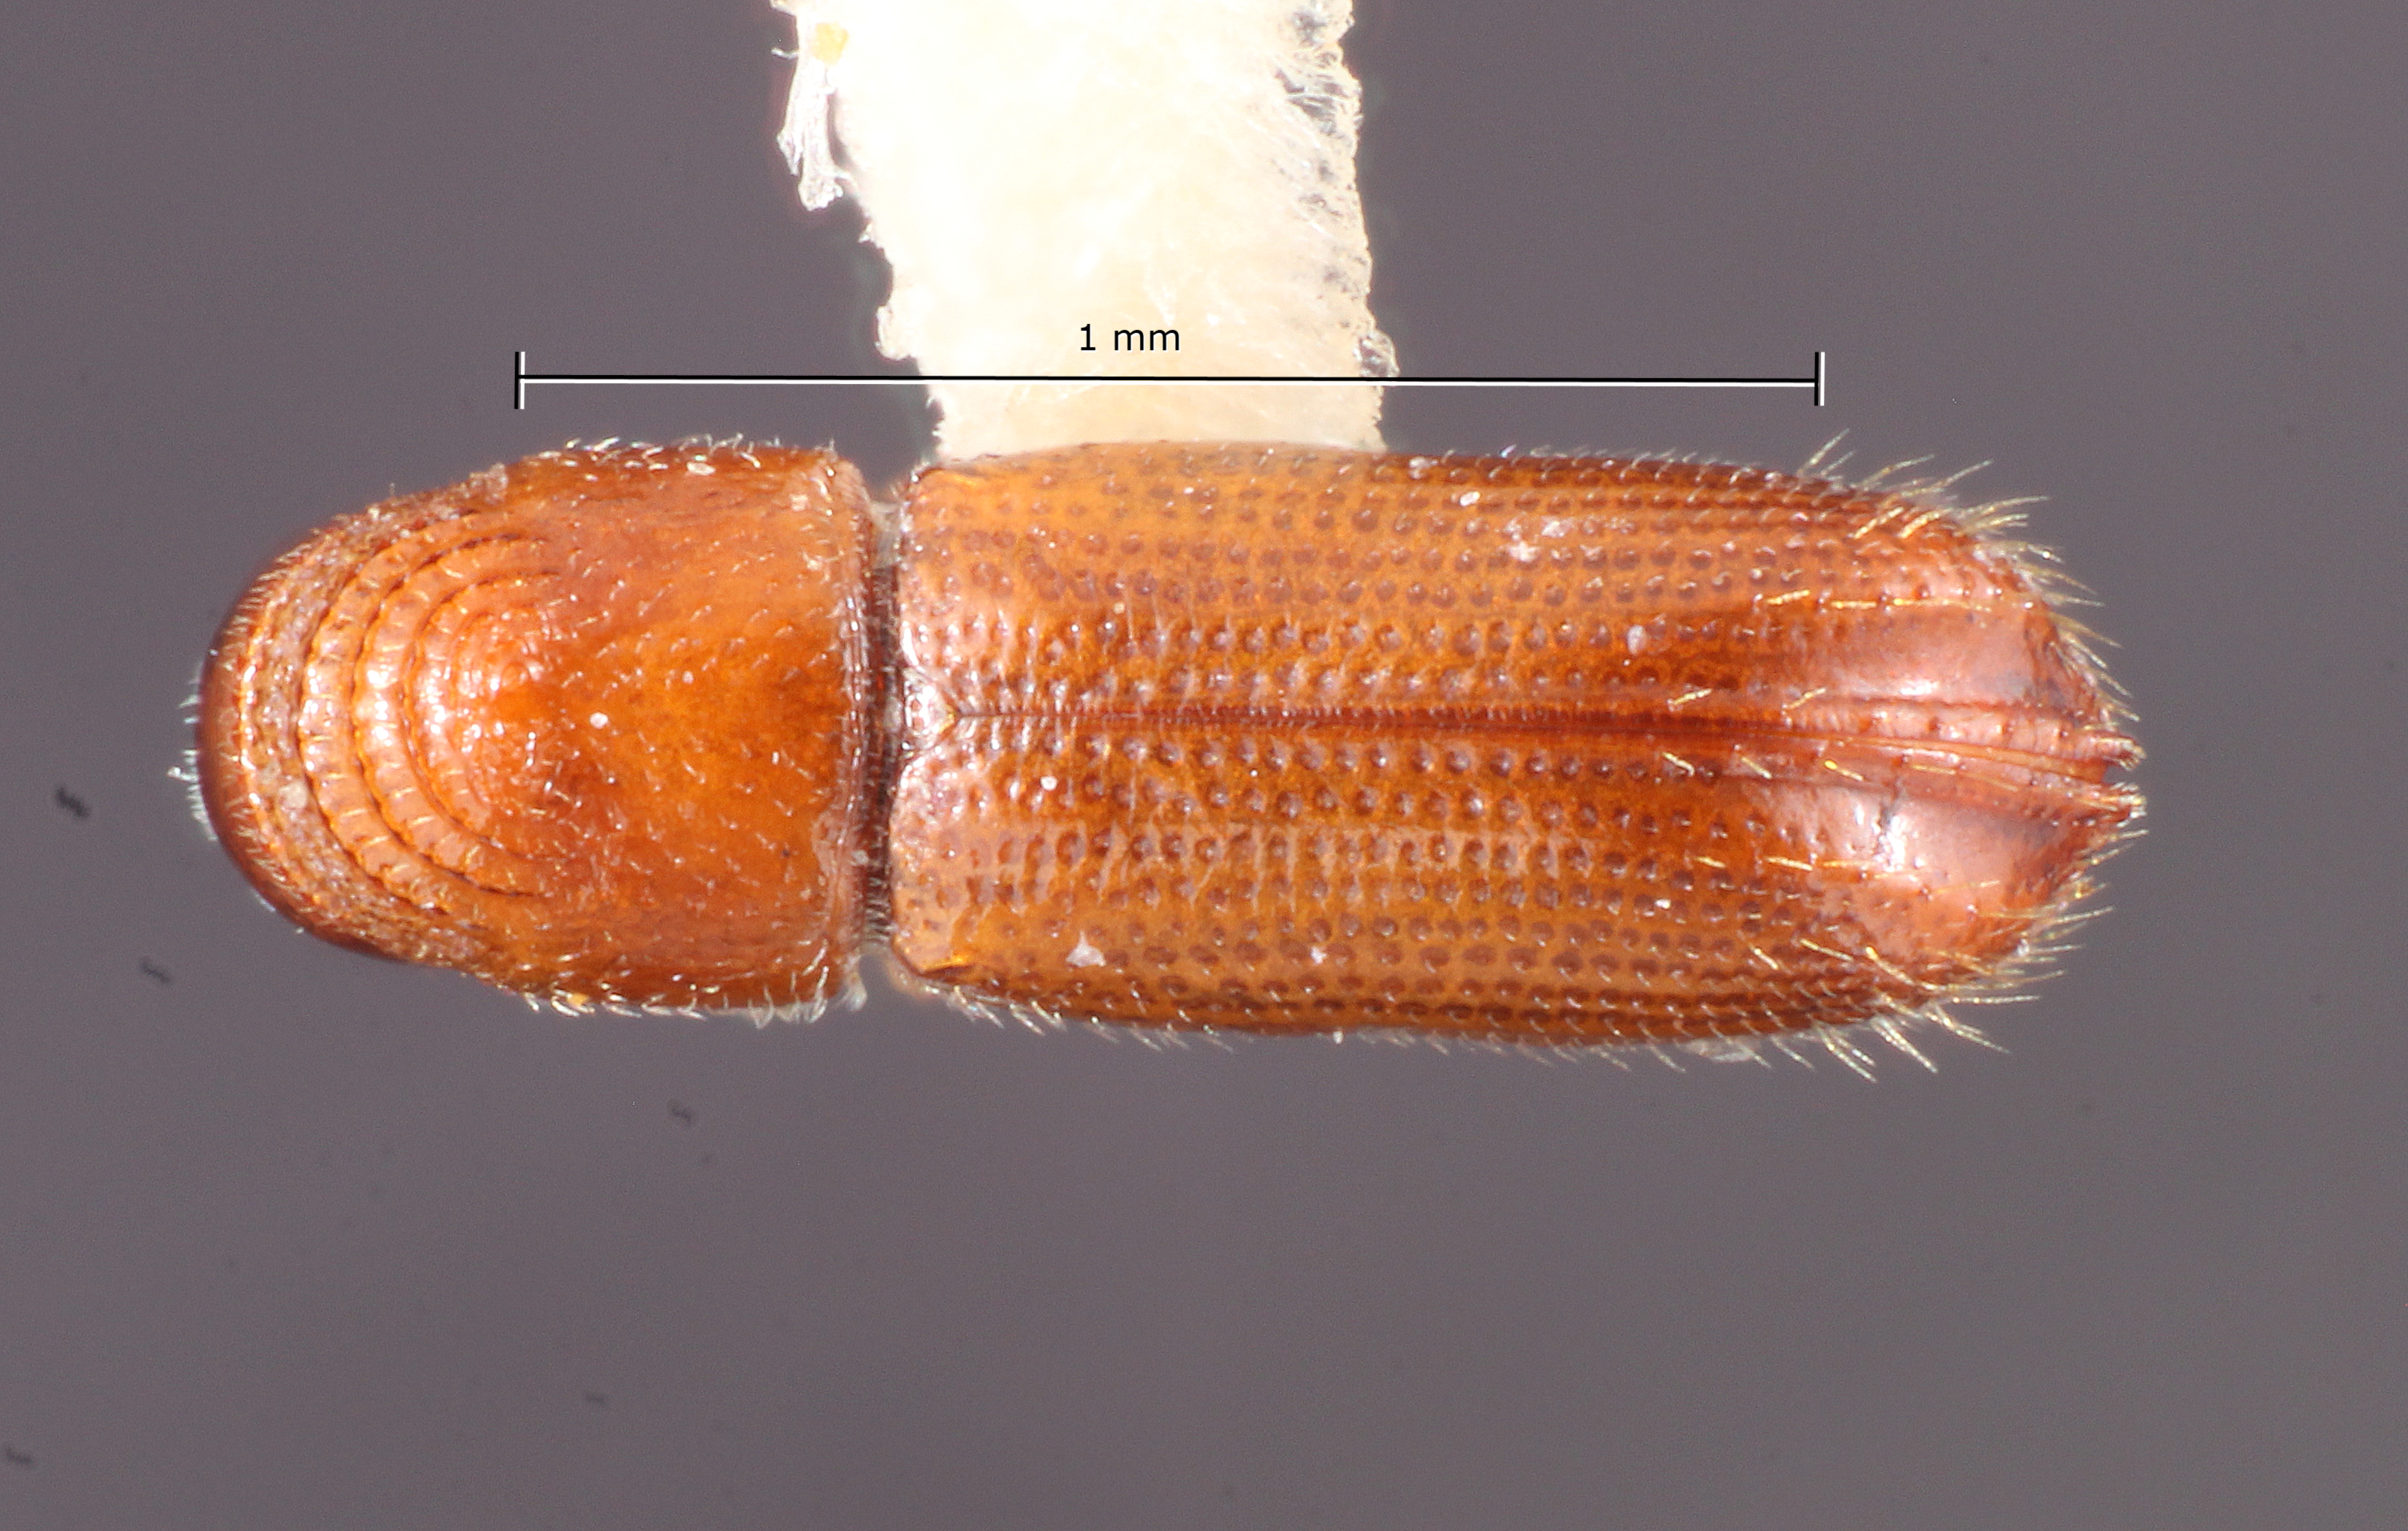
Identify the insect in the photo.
Pityophthorus attenuatus
